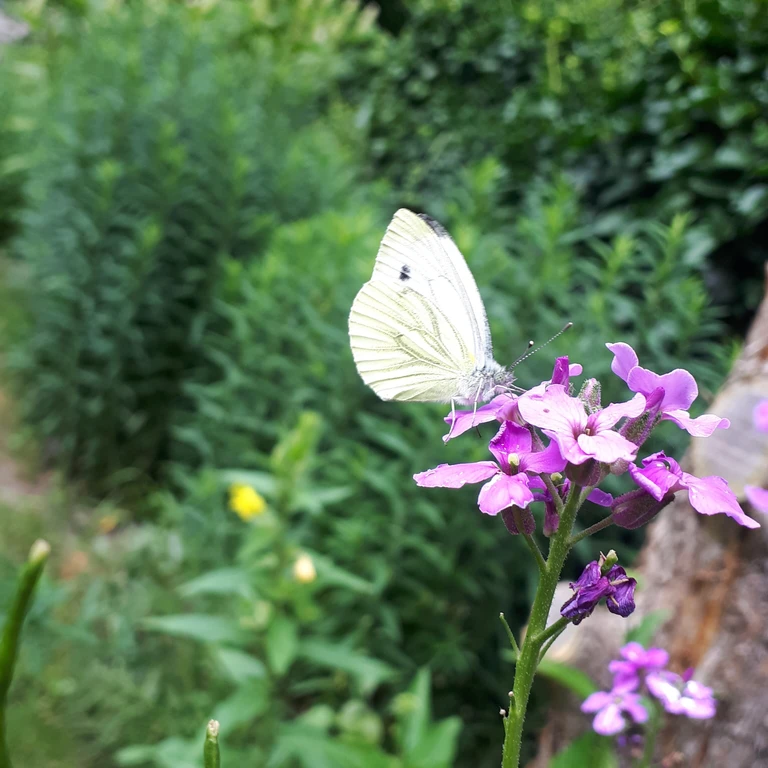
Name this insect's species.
Pieris napi
